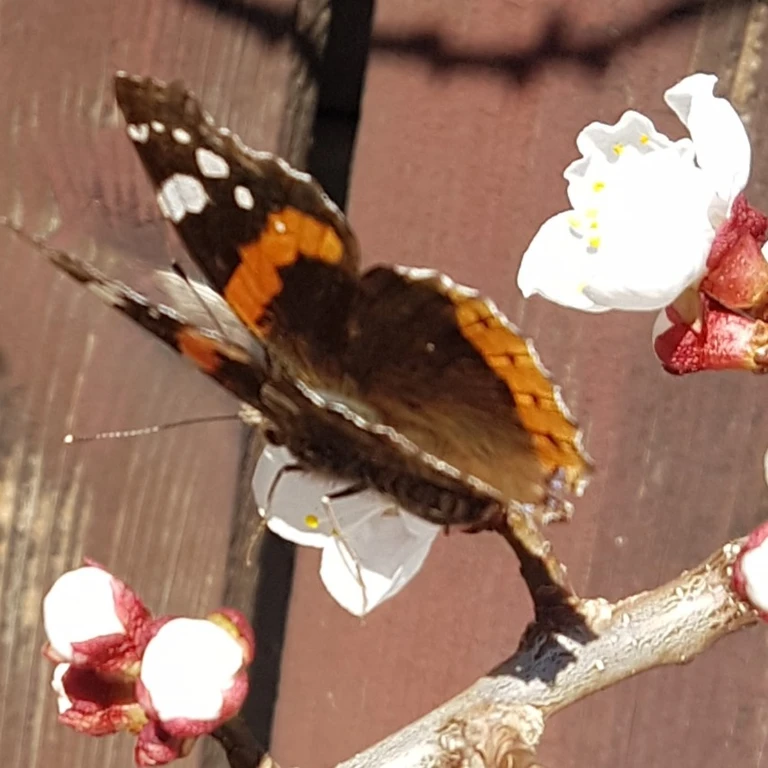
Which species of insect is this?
Vanessa atalanta
